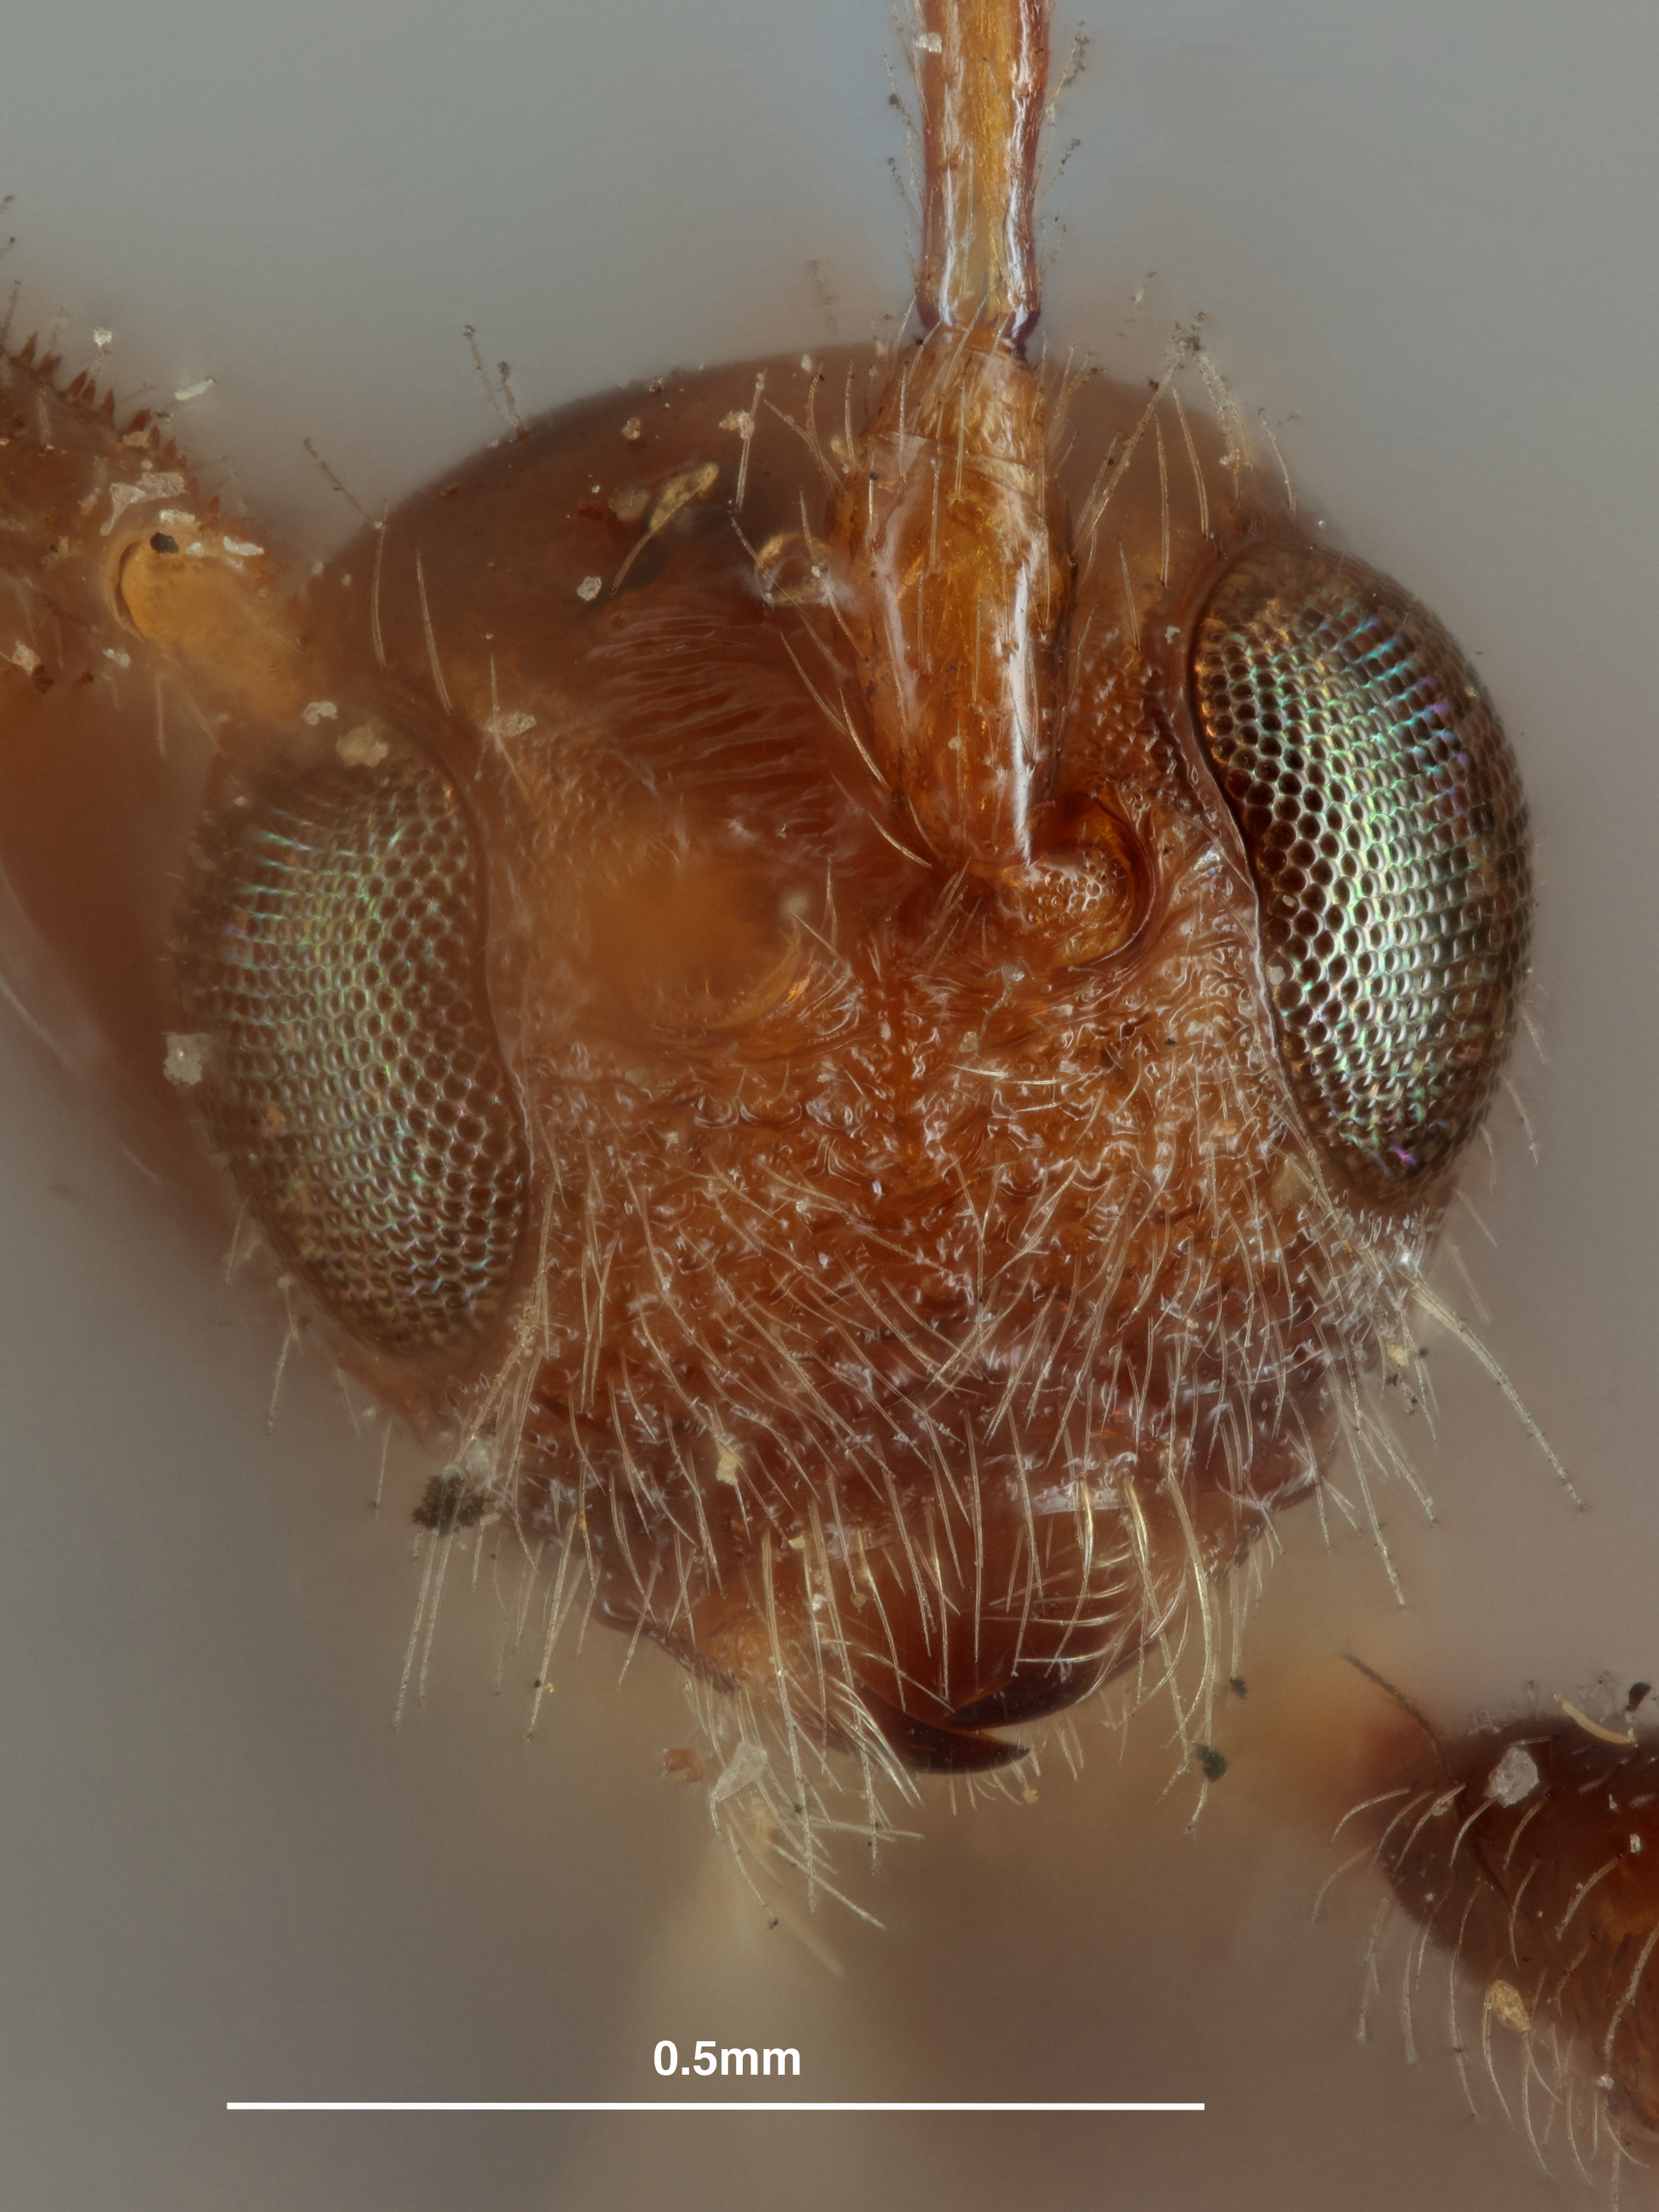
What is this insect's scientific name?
Spathius capys
